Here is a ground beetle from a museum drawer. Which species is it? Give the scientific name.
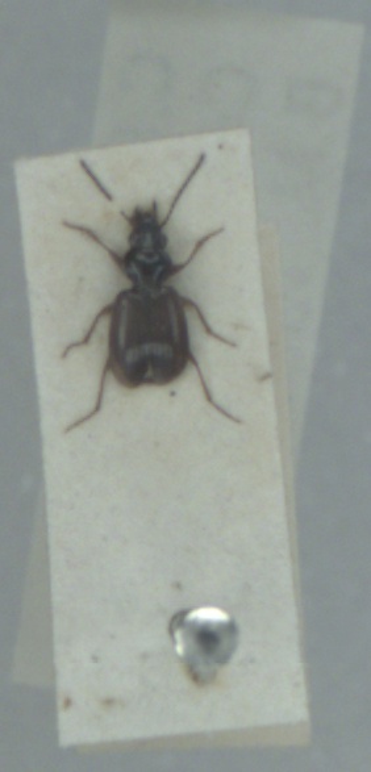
Bembidion lunulatum
